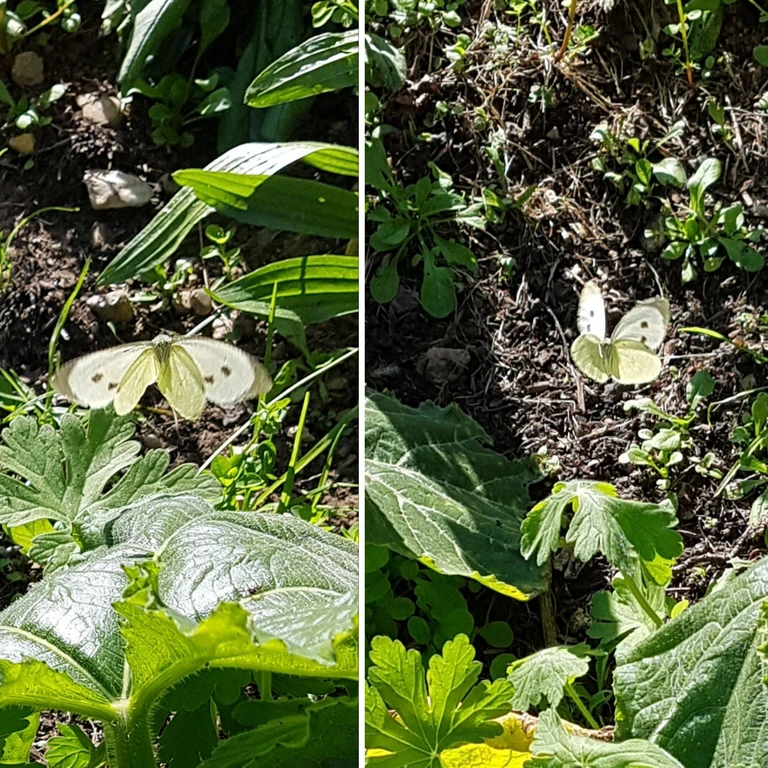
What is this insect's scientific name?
Pieris brassicae
